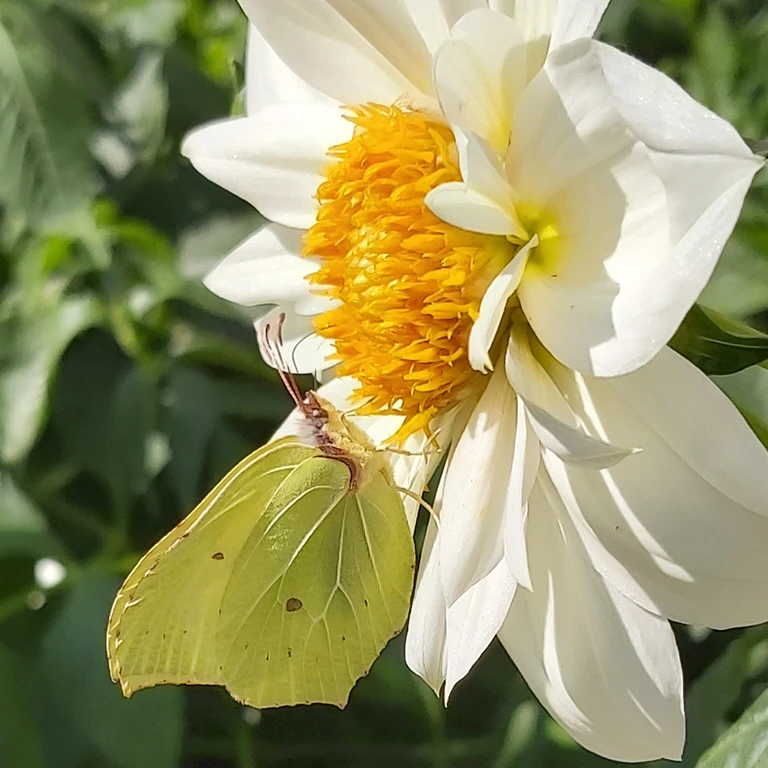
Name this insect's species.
Gonepteryx rhamni
